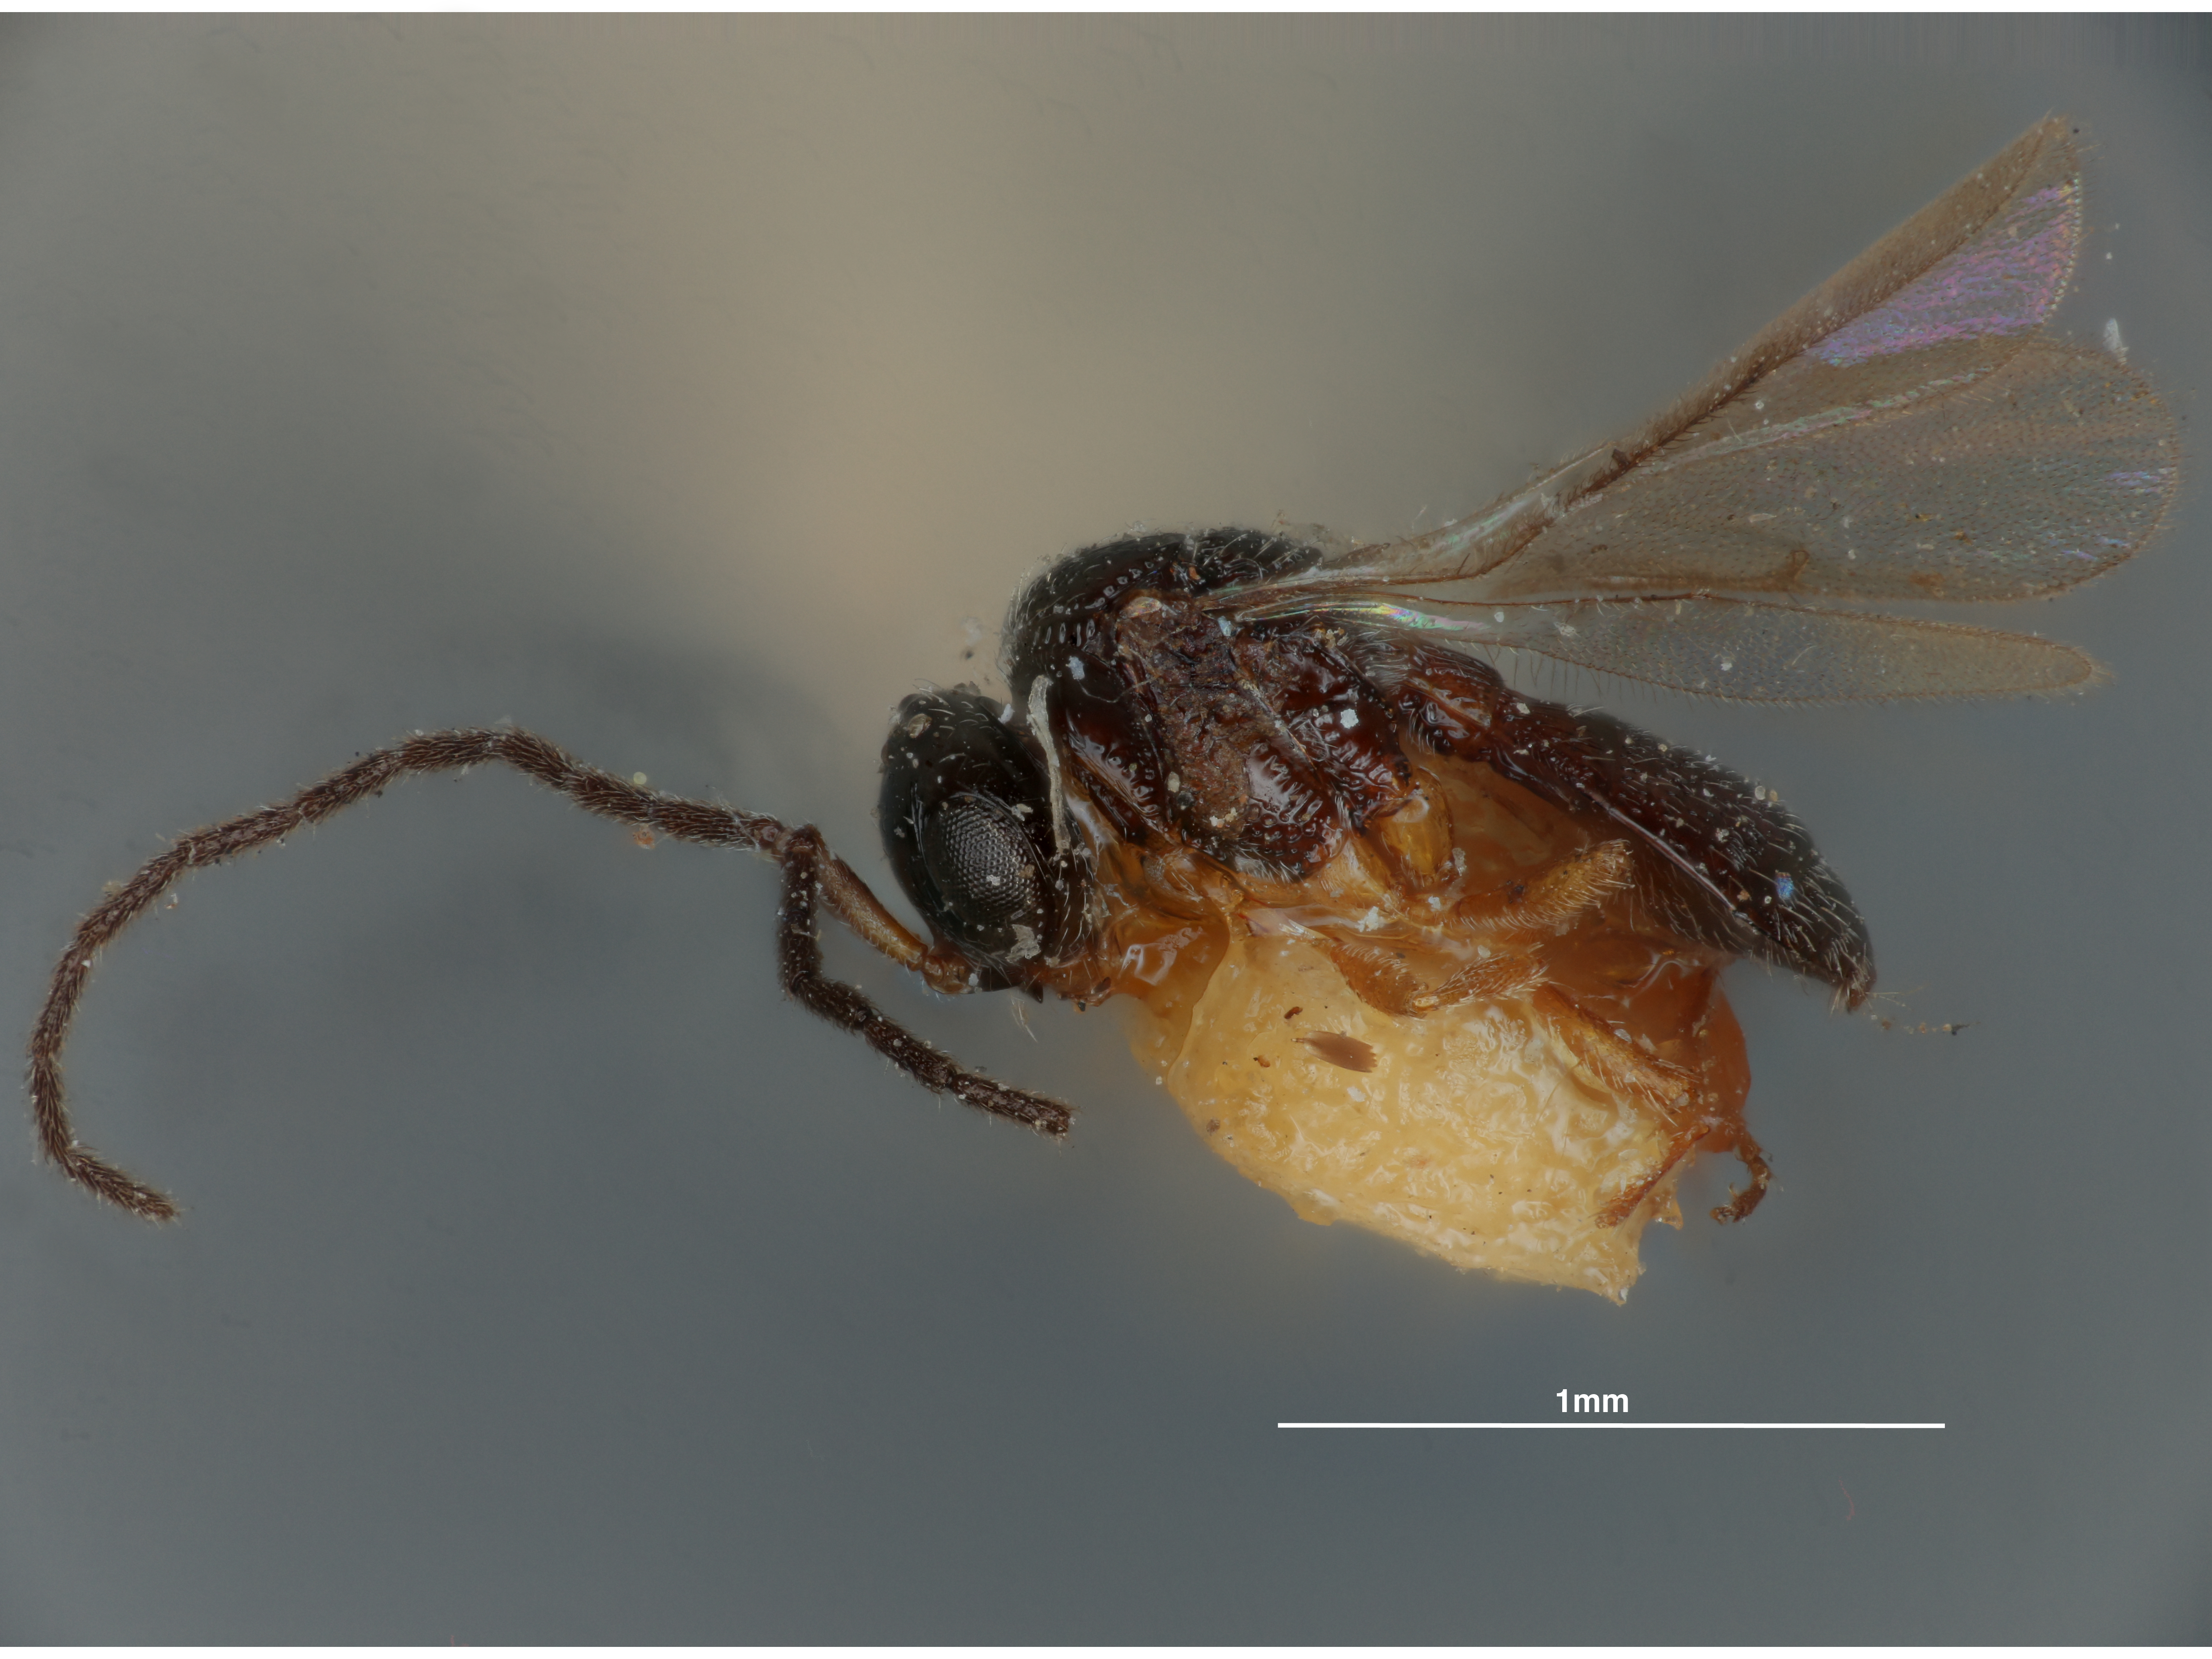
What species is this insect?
Prosacantha macrocera
